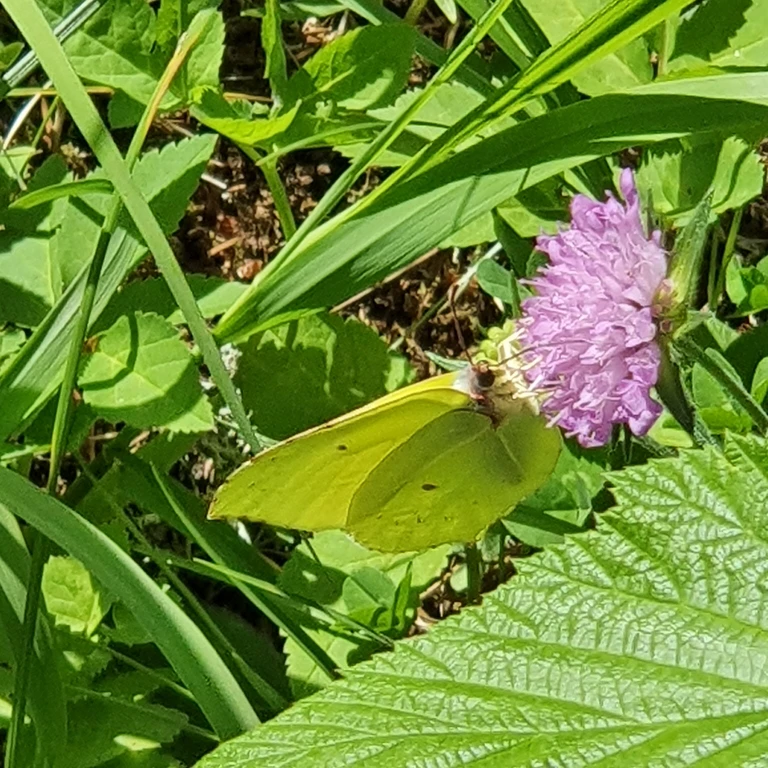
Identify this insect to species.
Gonepteryx rhamni
